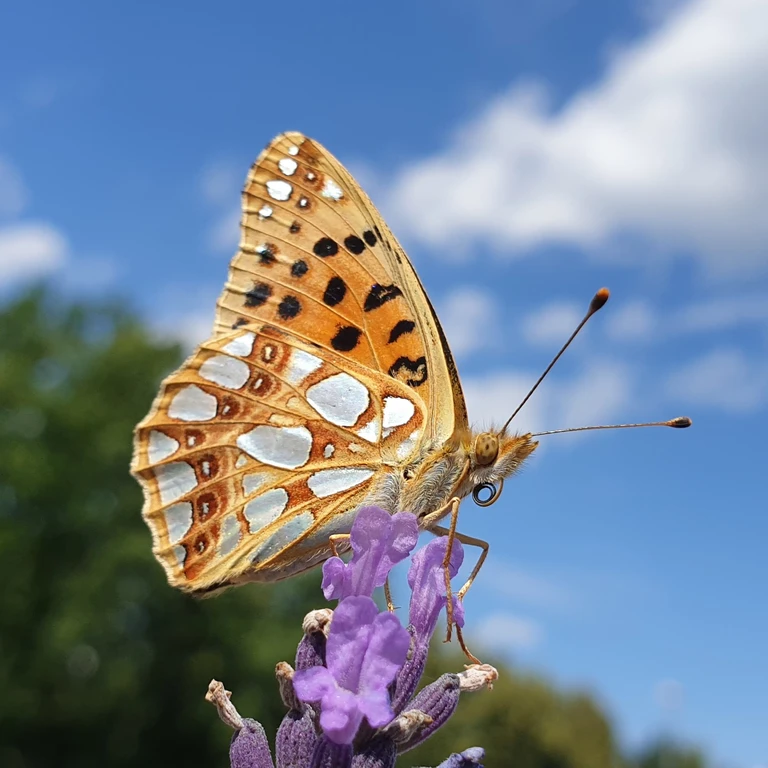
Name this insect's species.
Issoria lathonia
